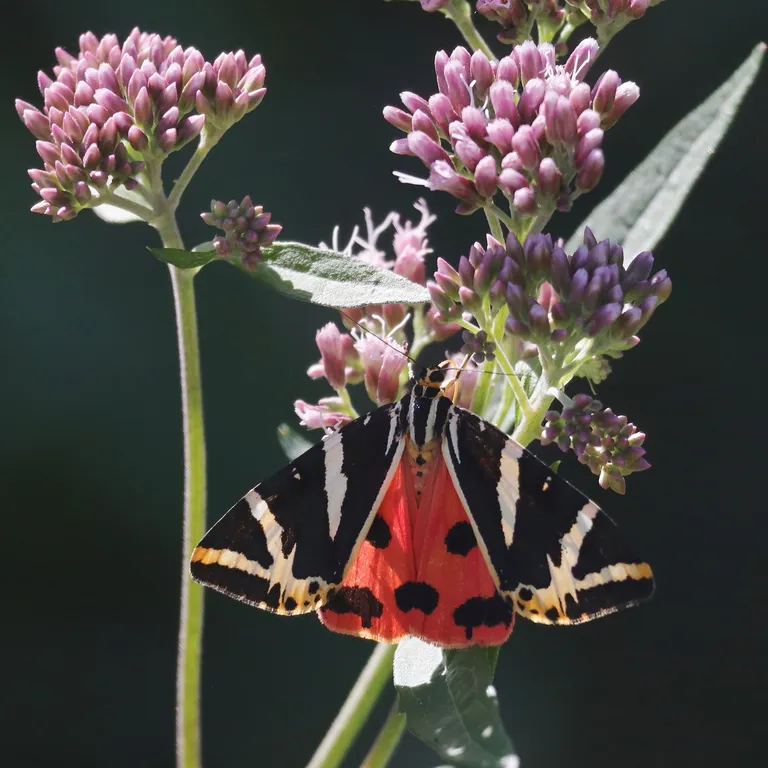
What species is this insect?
Euplagia quadripunctaria
